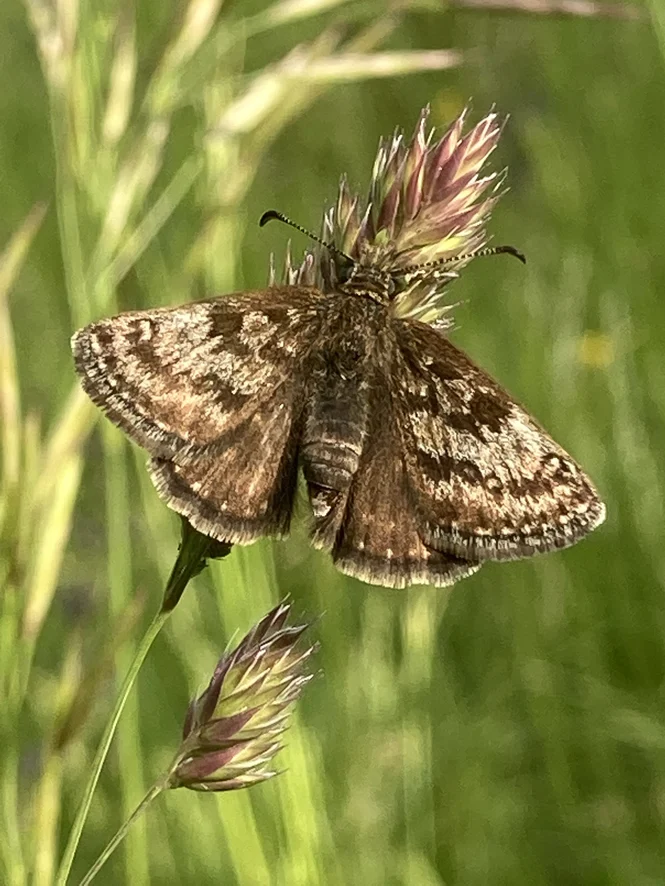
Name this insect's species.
Erynnis tages
